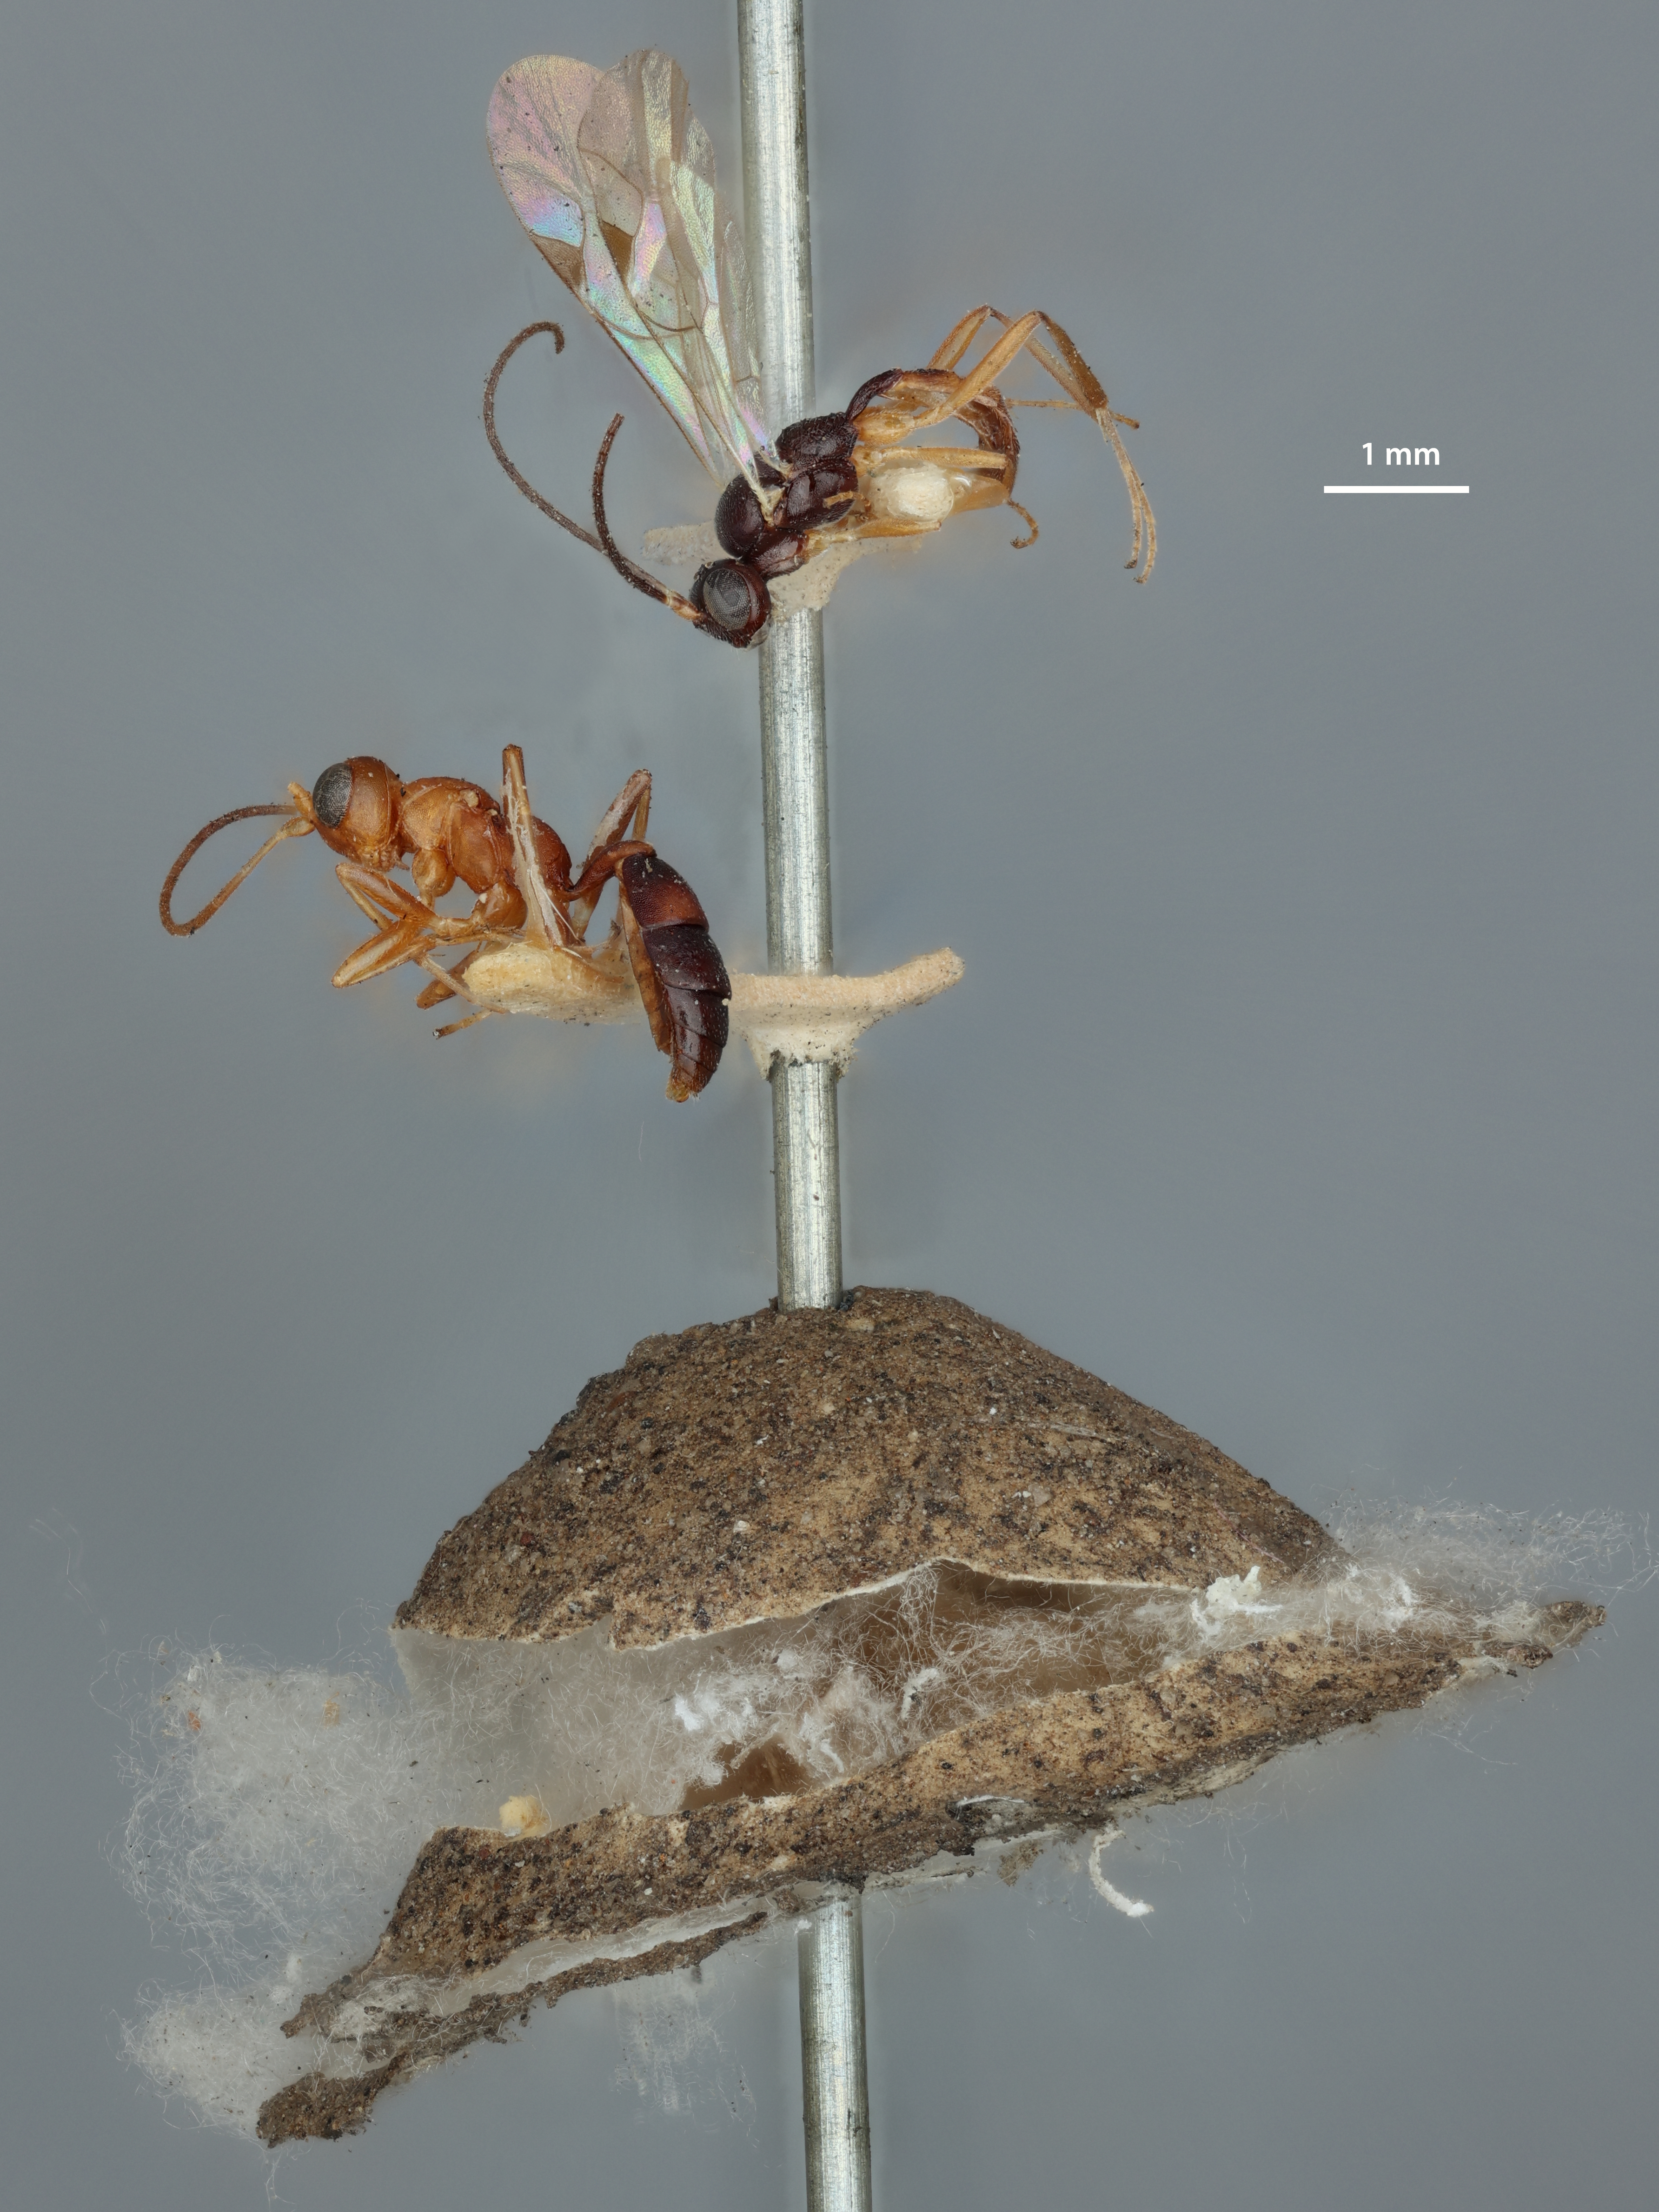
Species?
Hemiteles drassi
